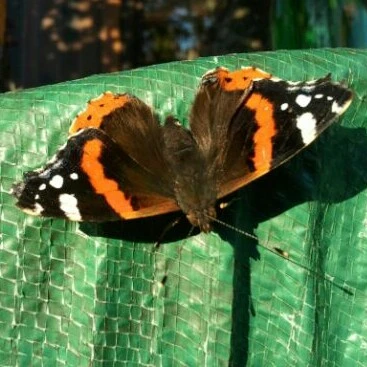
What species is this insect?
Vanessa atalanta
